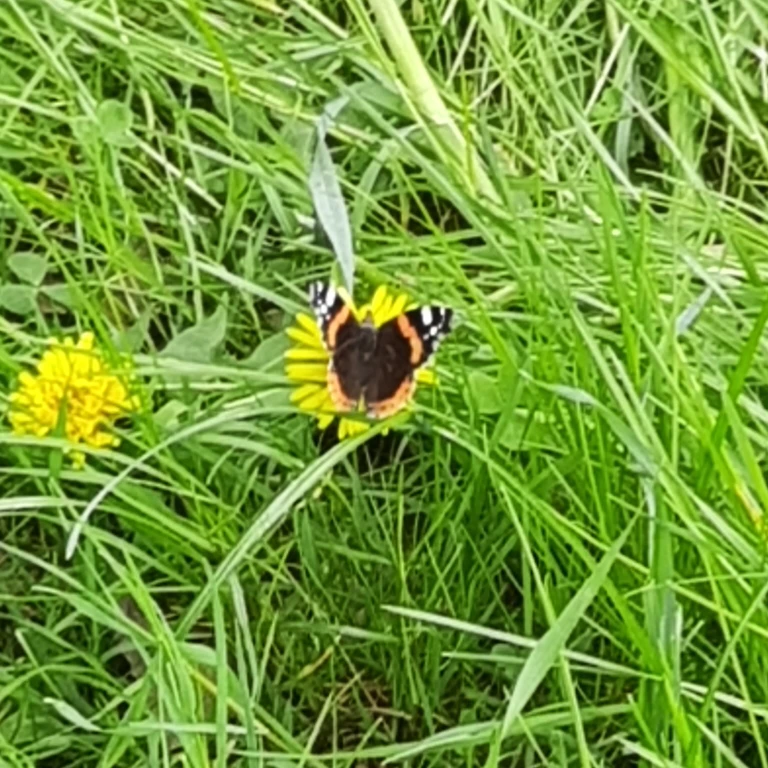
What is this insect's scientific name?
Vanessa atalanta
